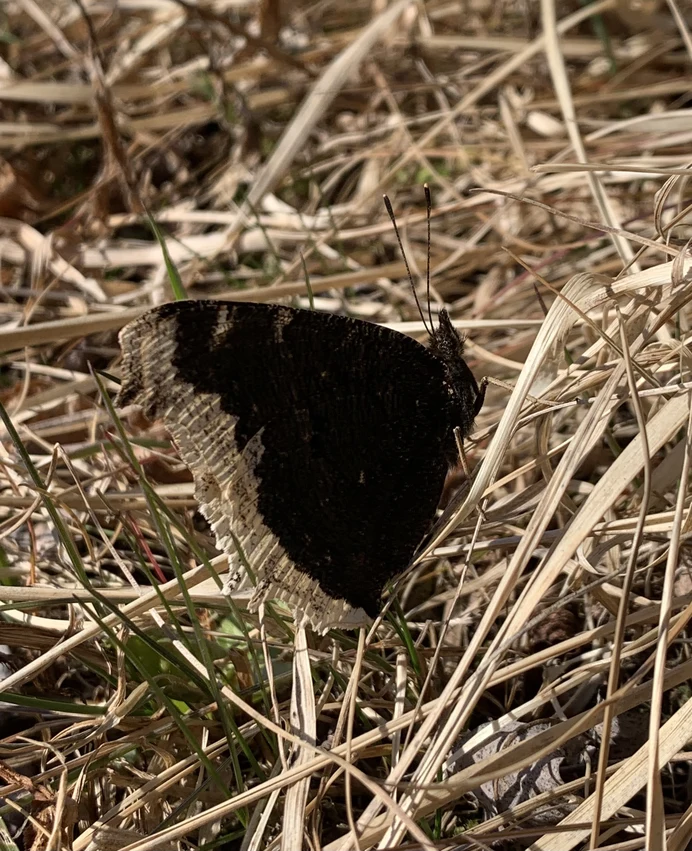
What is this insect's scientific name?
Nymphalis antiopa
